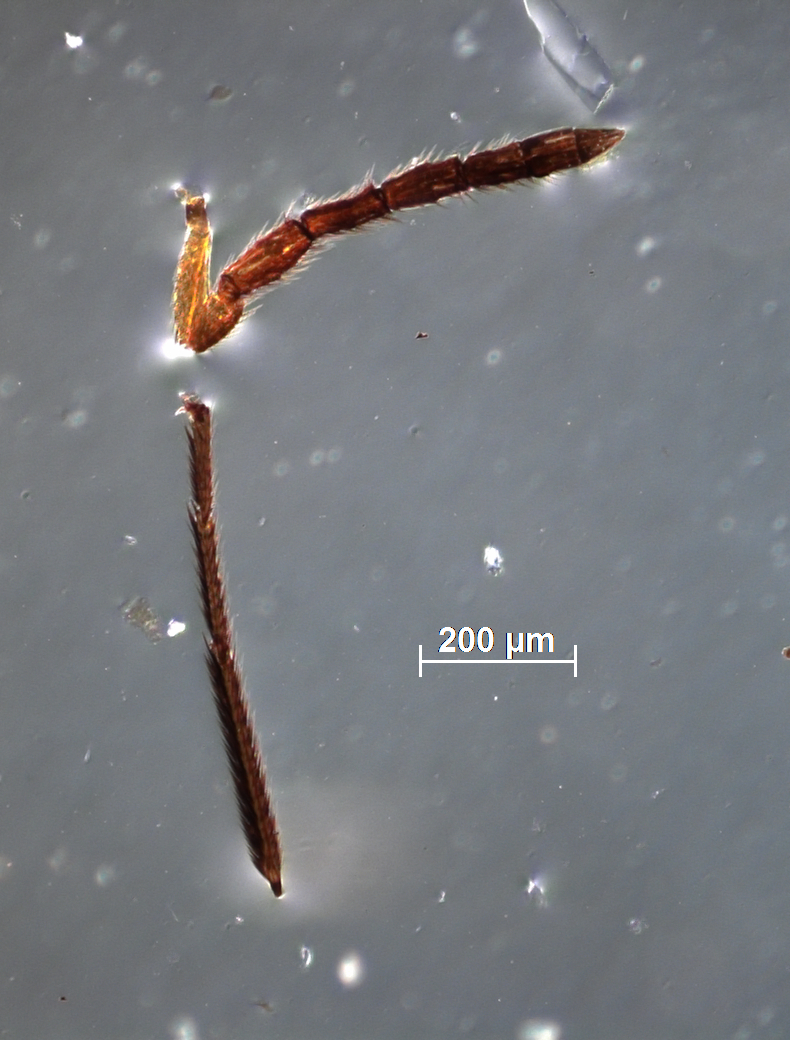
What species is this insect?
Elasmus anamalaianus
